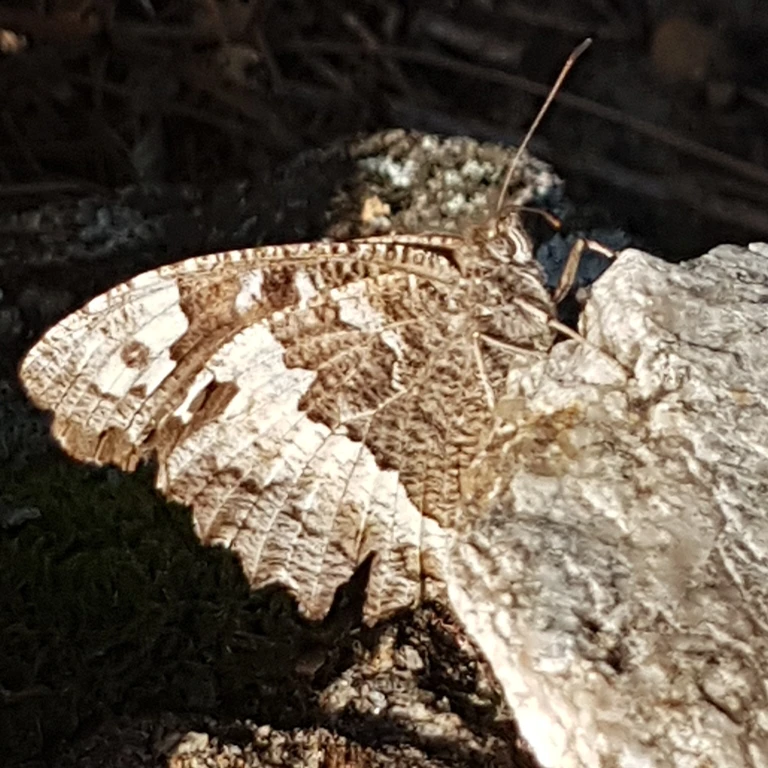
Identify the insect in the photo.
Brintesia circe
